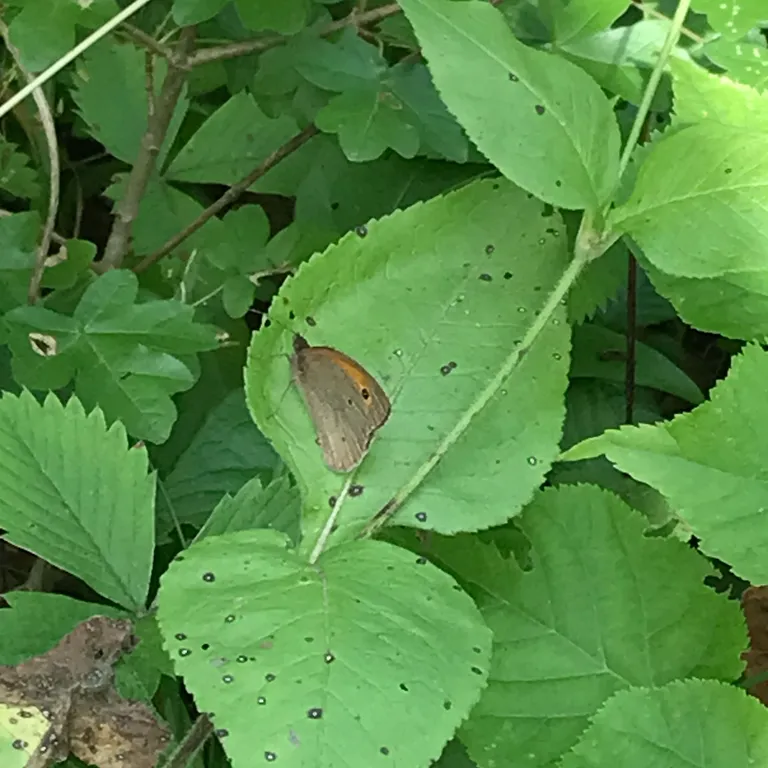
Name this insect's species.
Maniola jurtina
